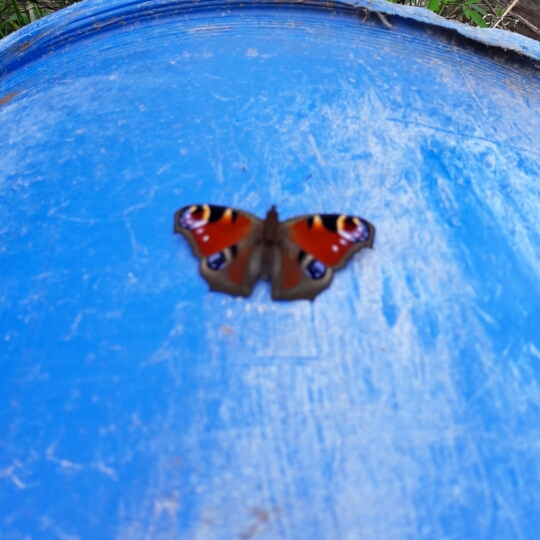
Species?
Aglais io
